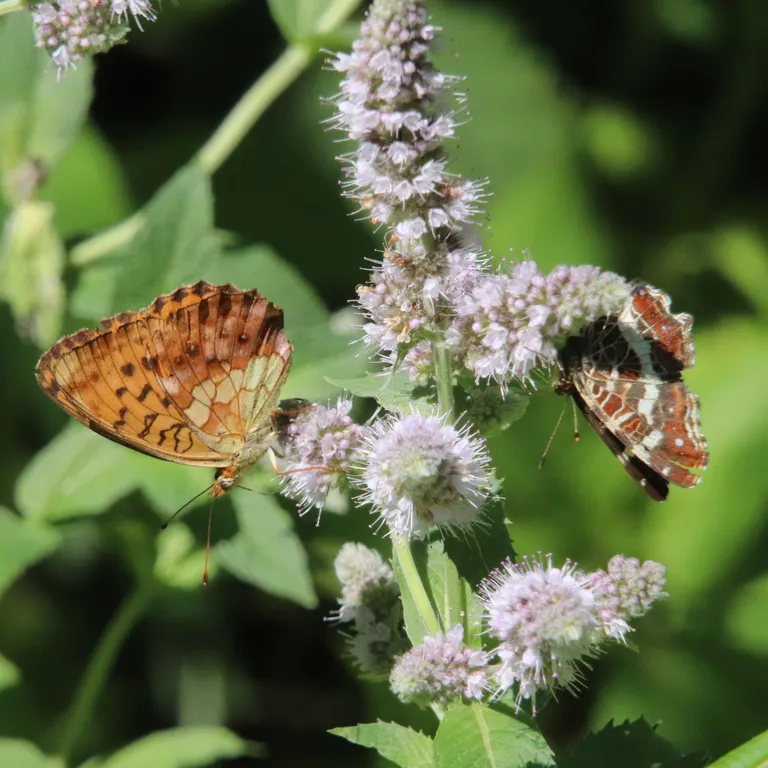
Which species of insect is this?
Brenthis daphne
